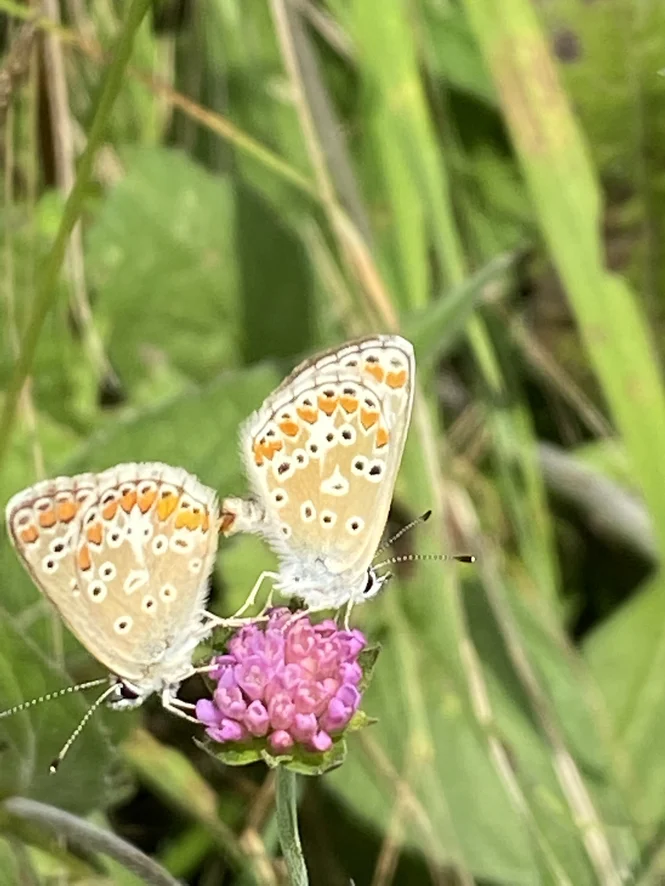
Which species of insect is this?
Aricia agestis/artaxerxes
